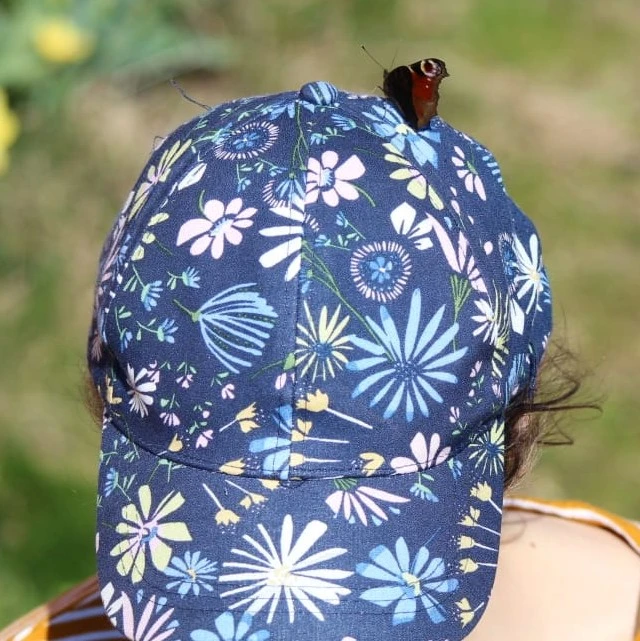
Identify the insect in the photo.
Aglais io
